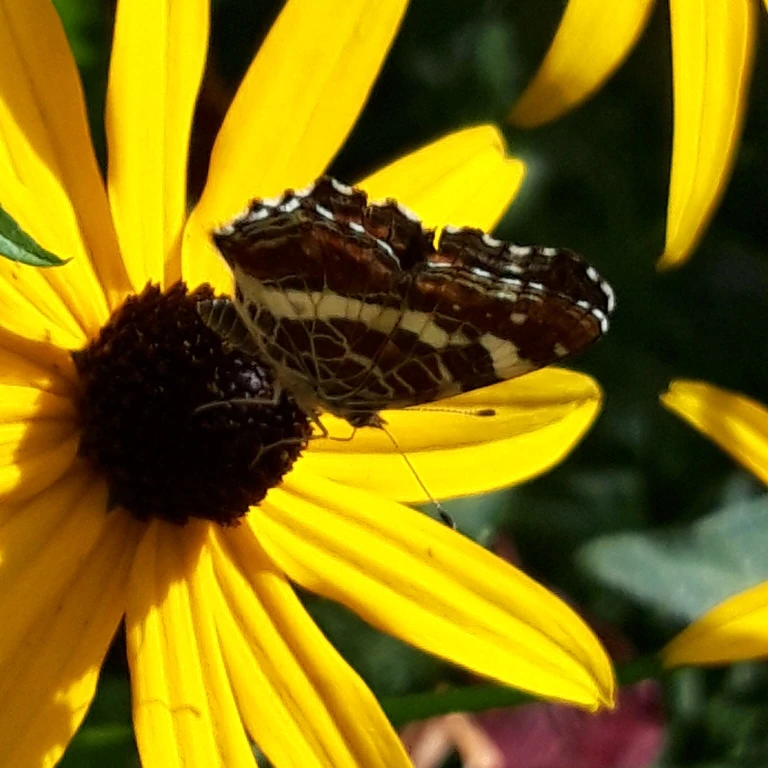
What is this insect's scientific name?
Araschnia levana
